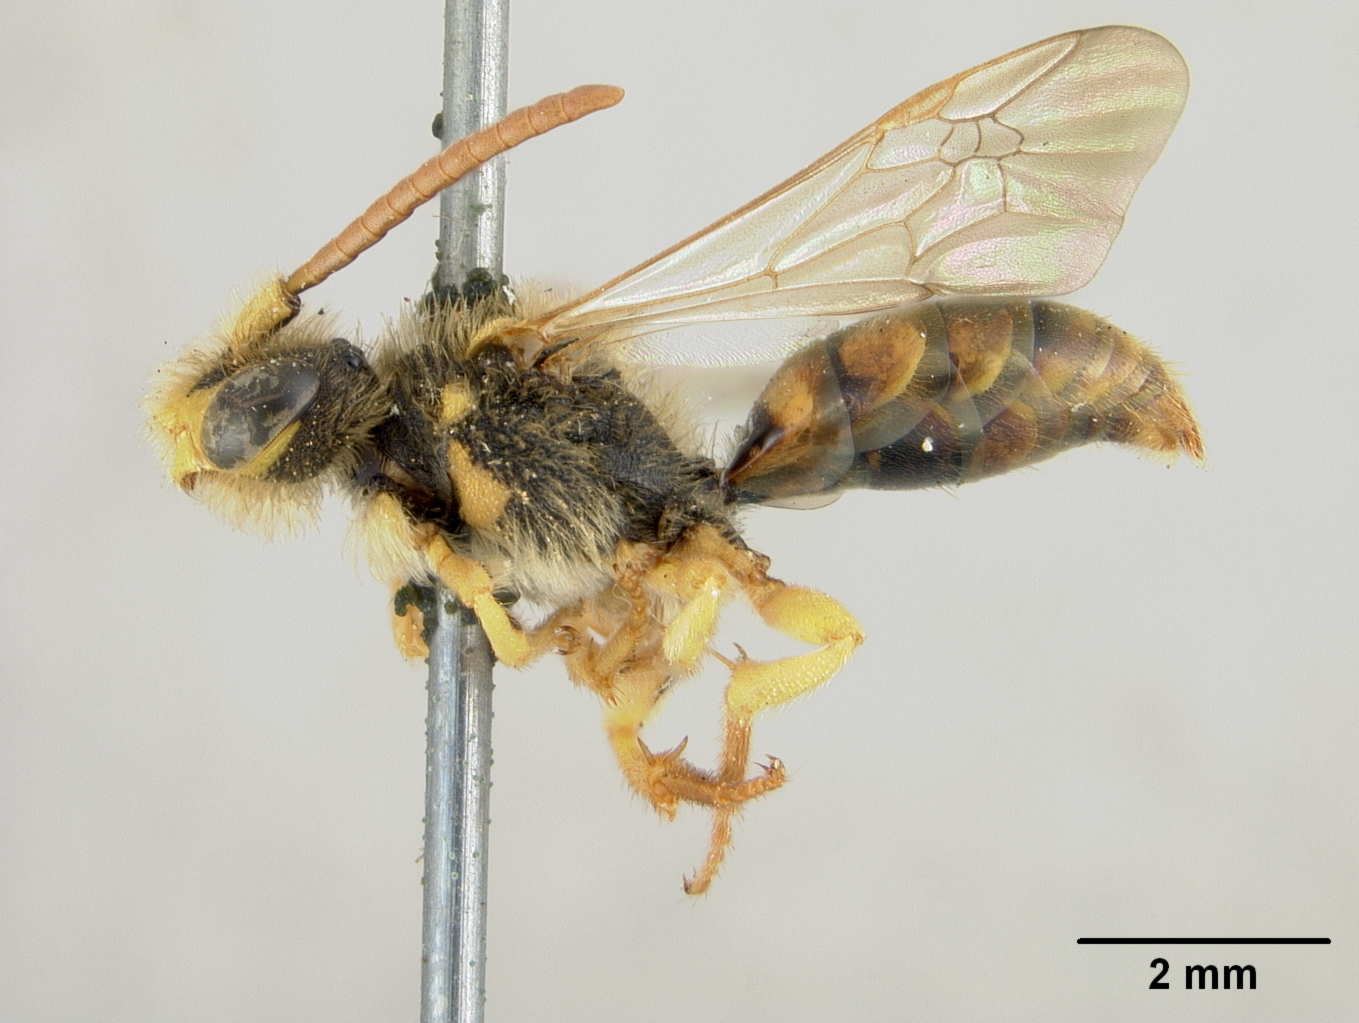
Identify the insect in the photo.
Nomada subsimilis
